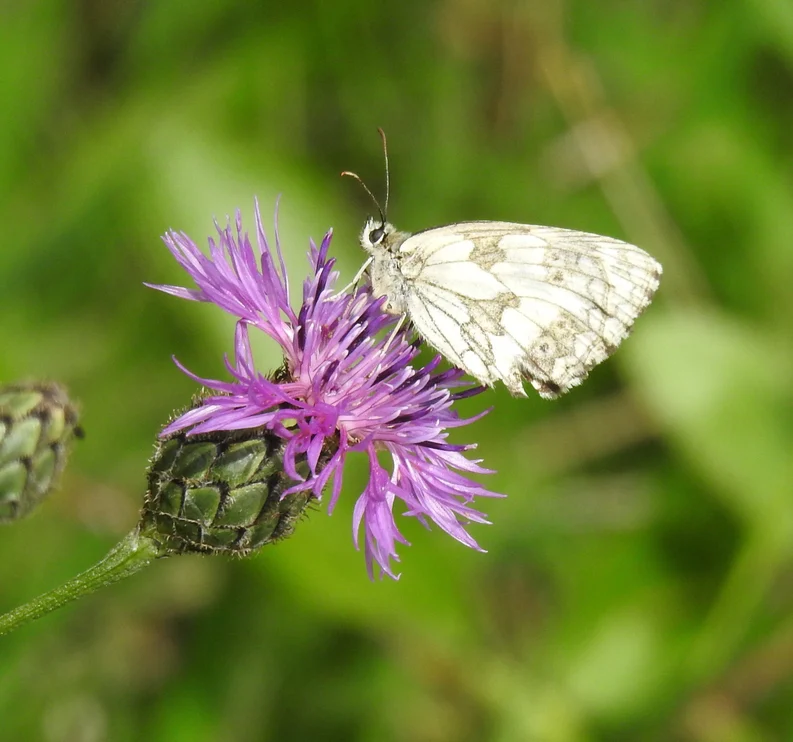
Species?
Melanargia galathea
